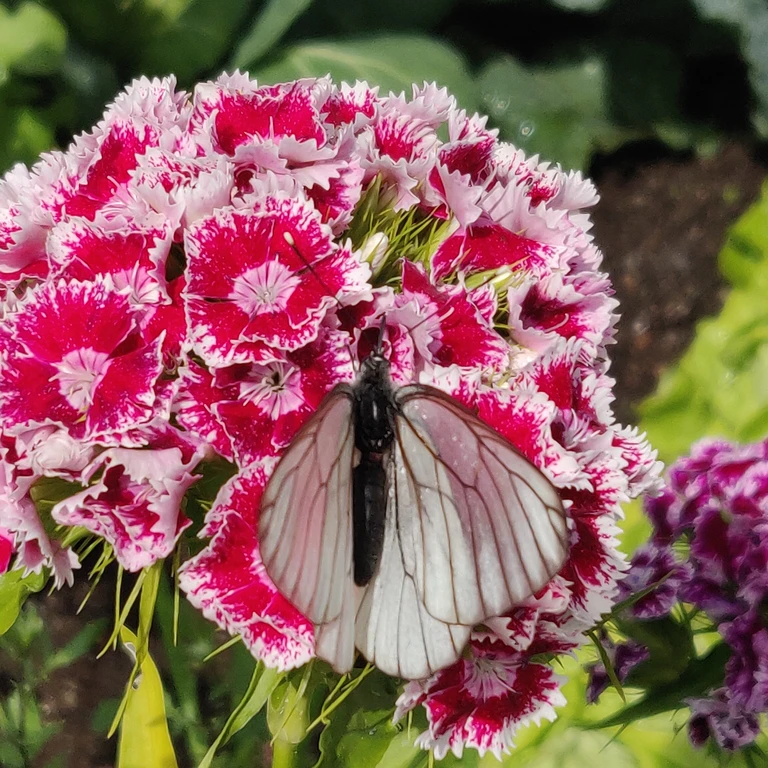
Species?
Aporia crataegi
